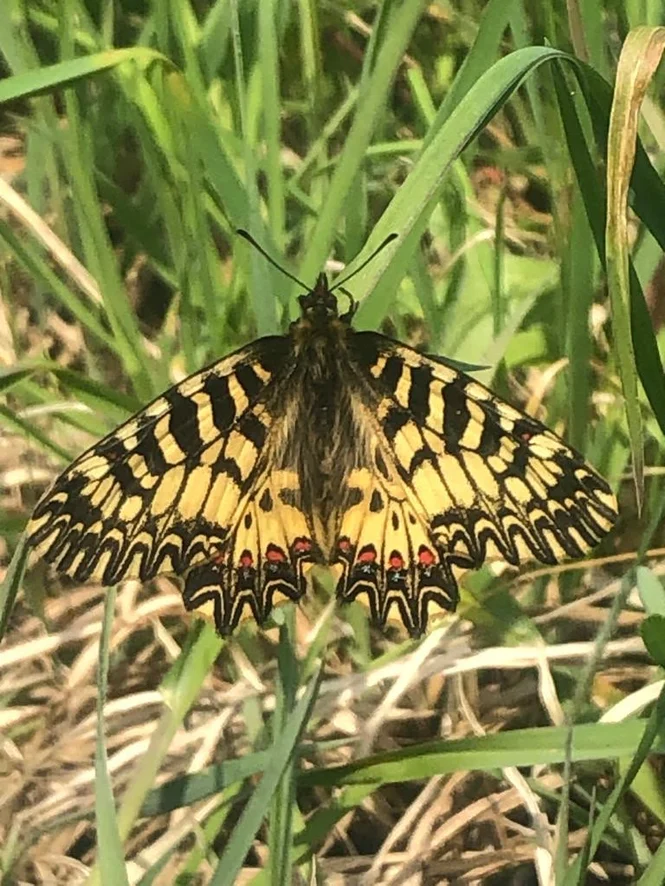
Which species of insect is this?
Zerynthia polyxena
